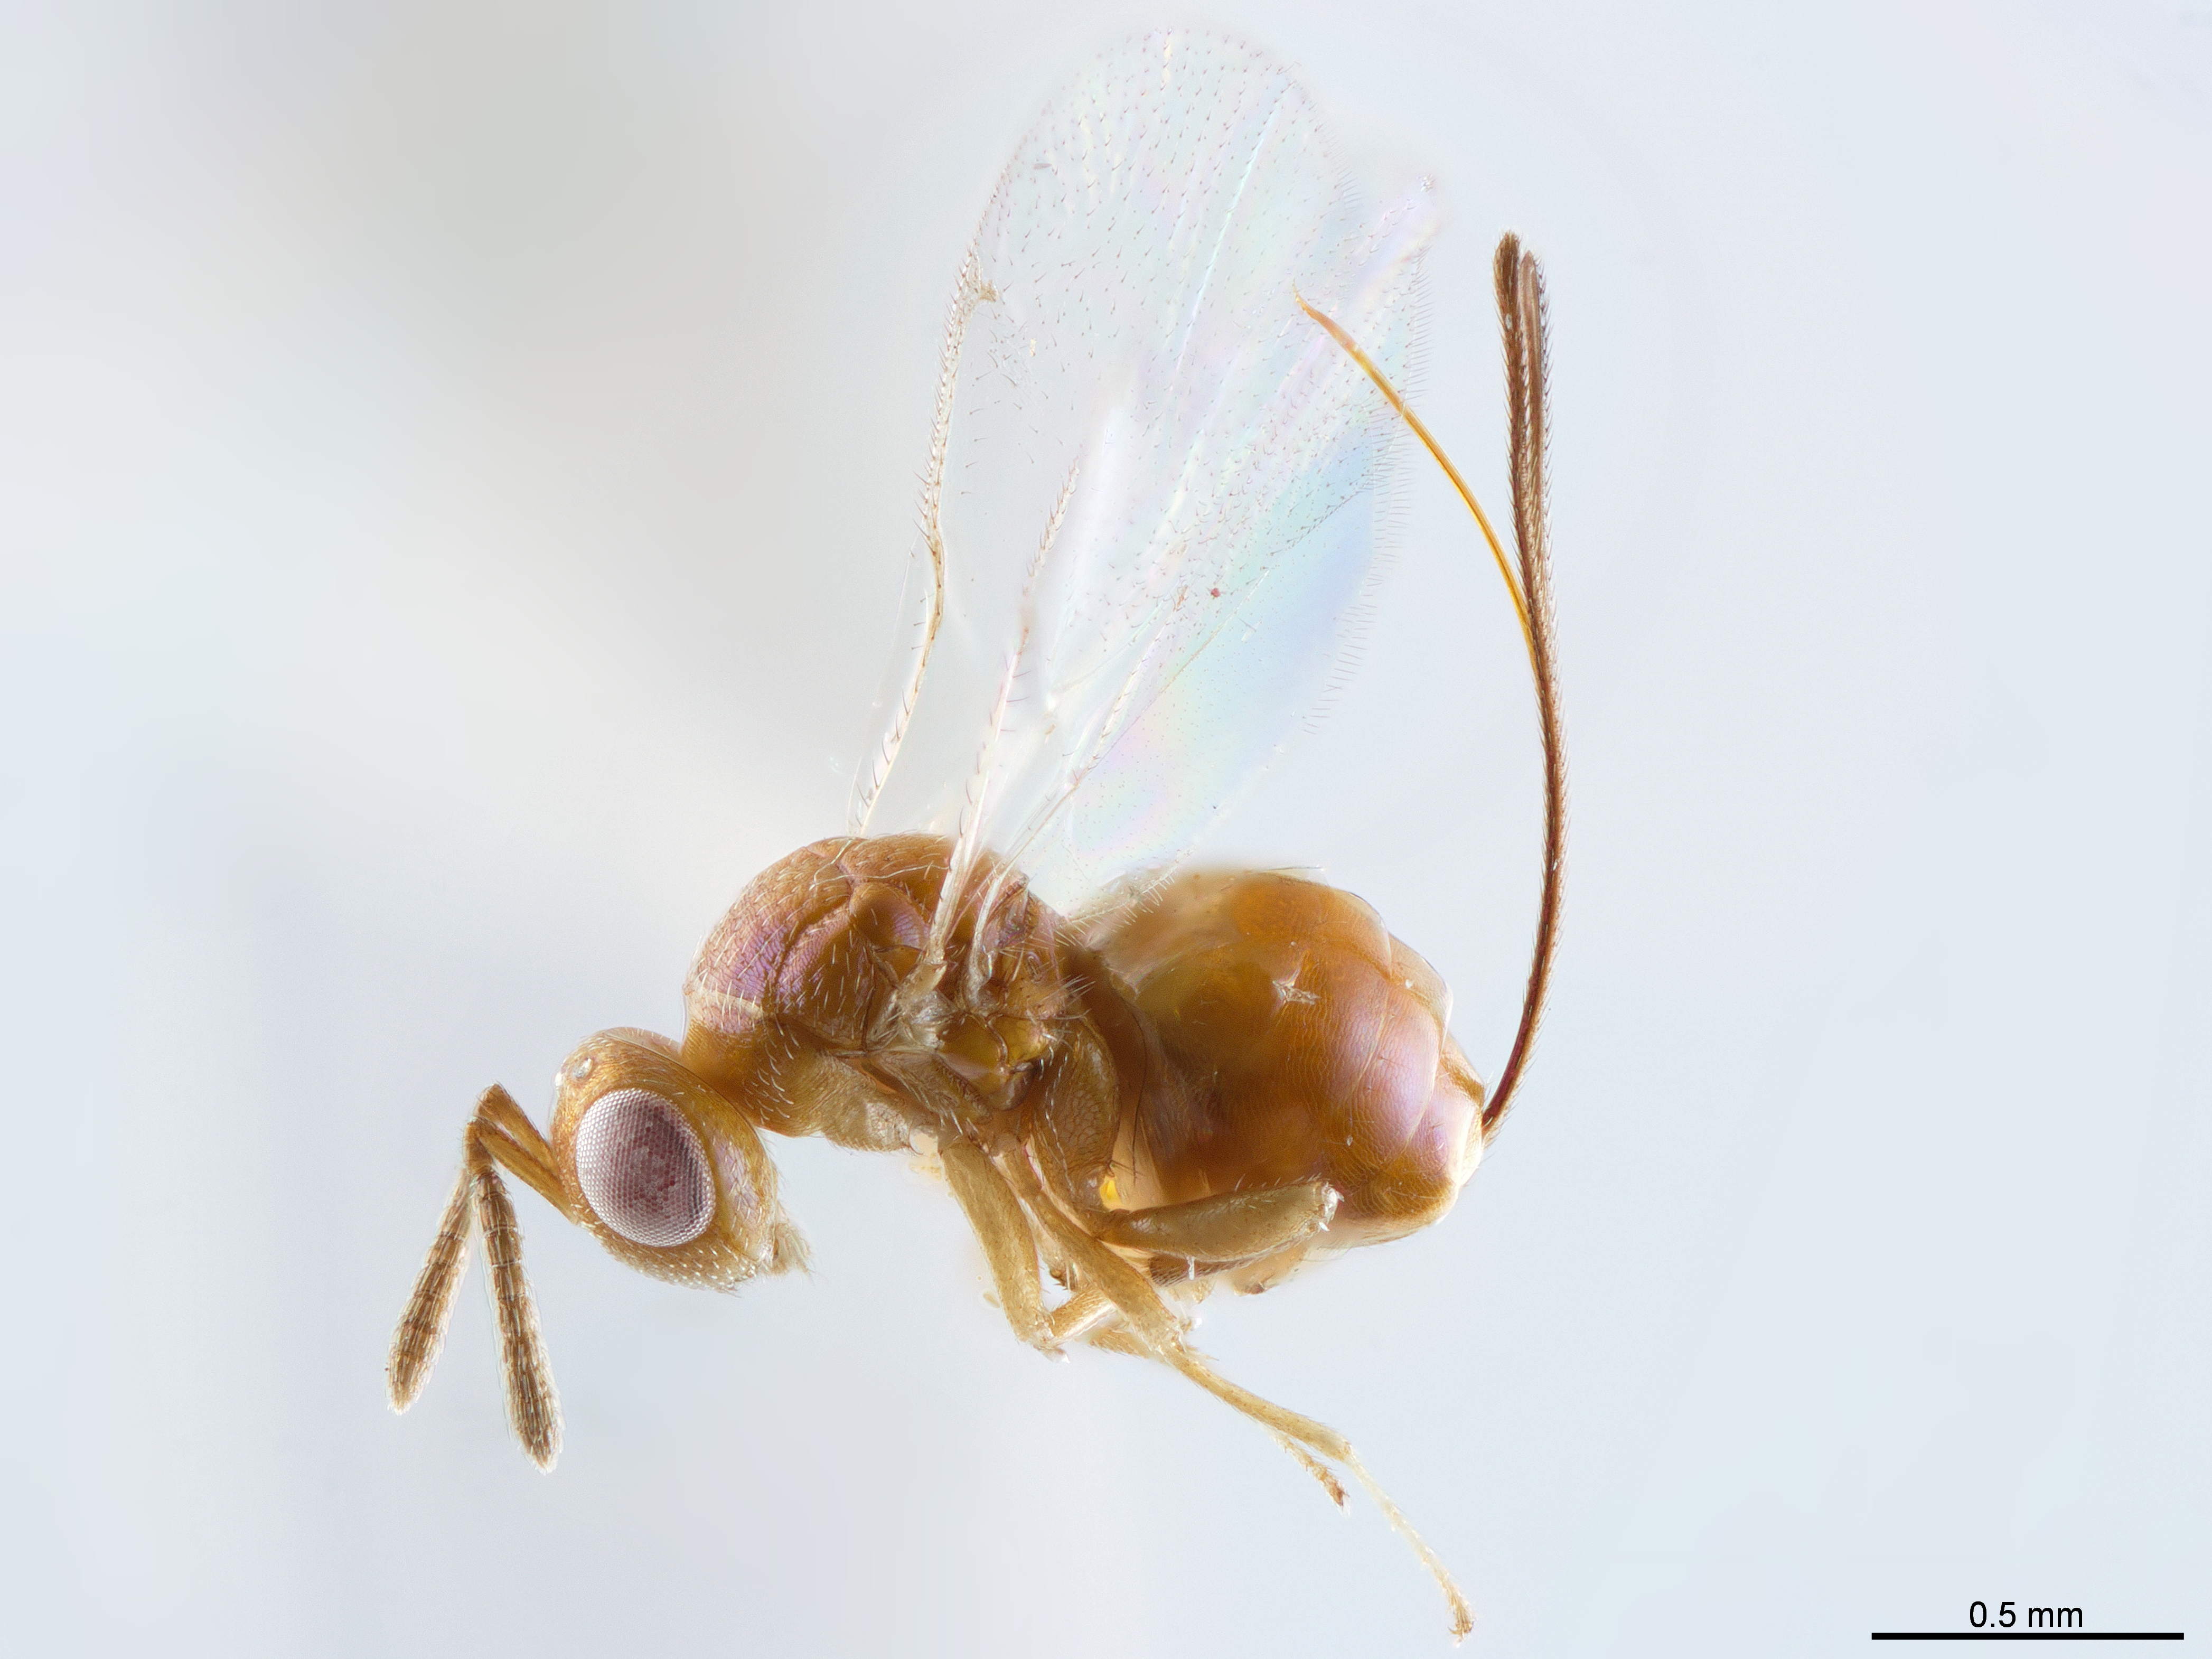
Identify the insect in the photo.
Physothorax pallidus
